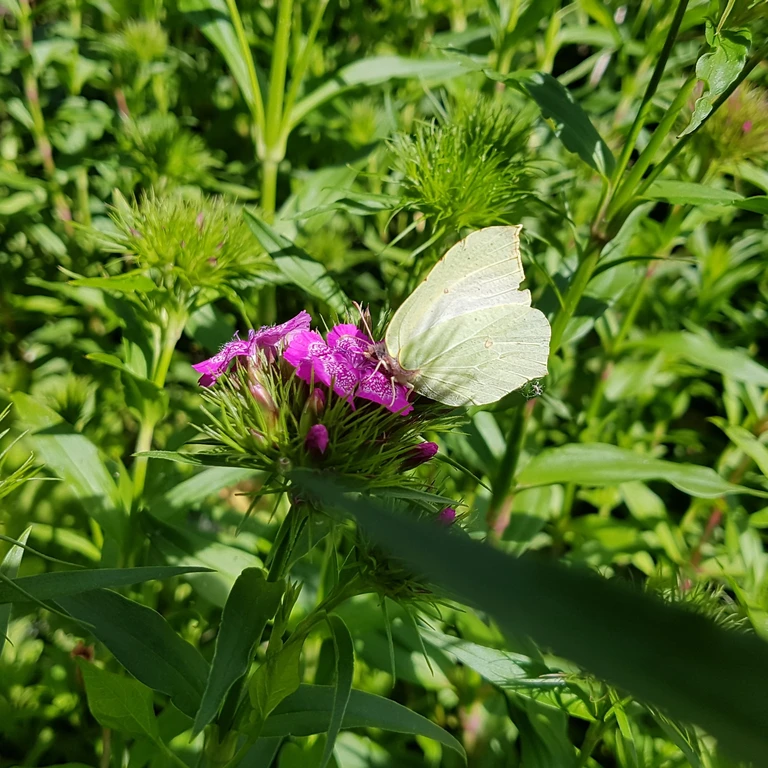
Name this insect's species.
Gonepteryx rhamni
